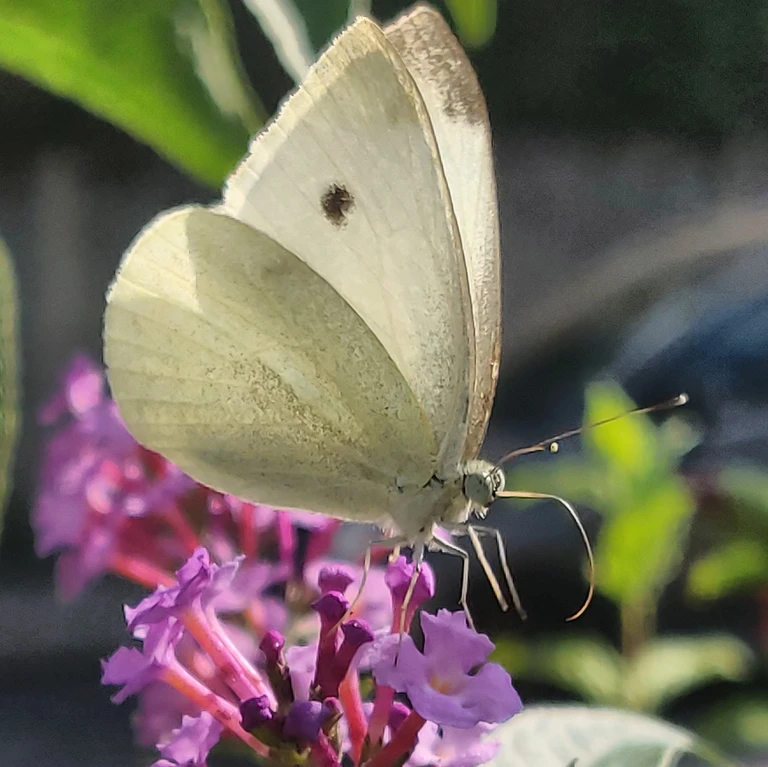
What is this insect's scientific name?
Pieris rapae
